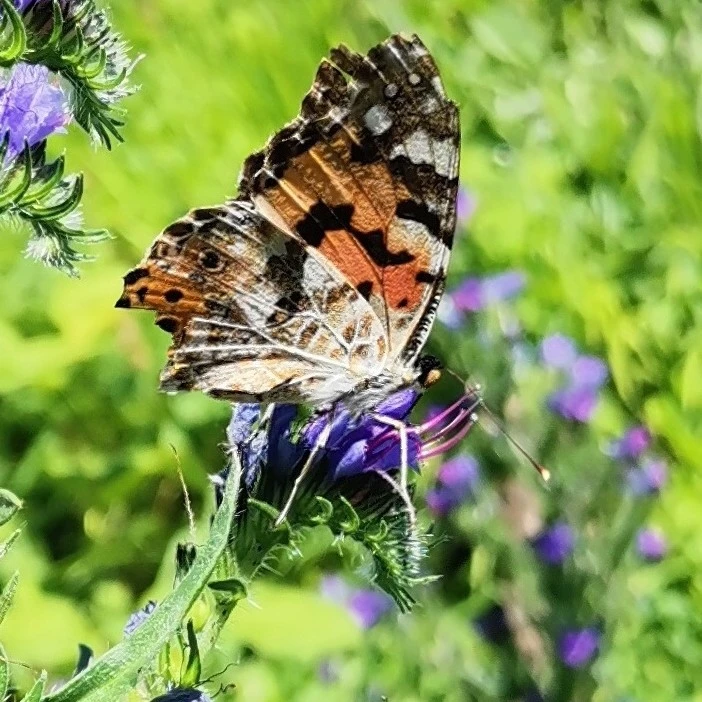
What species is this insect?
Vanessa cardui
